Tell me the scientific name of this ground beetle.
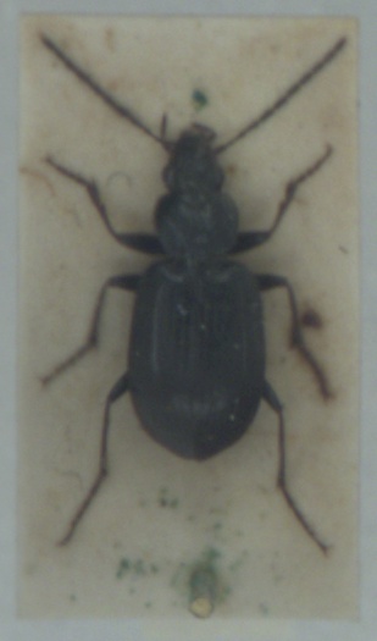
Agonum nigrum
